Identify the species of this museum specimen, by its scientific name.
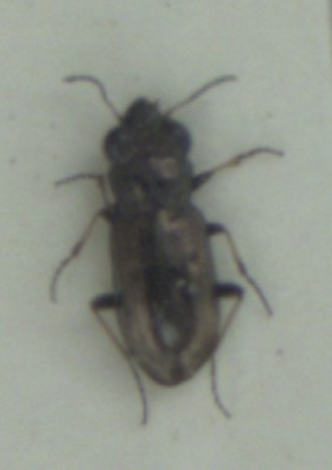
Notiophilus biguttatus
